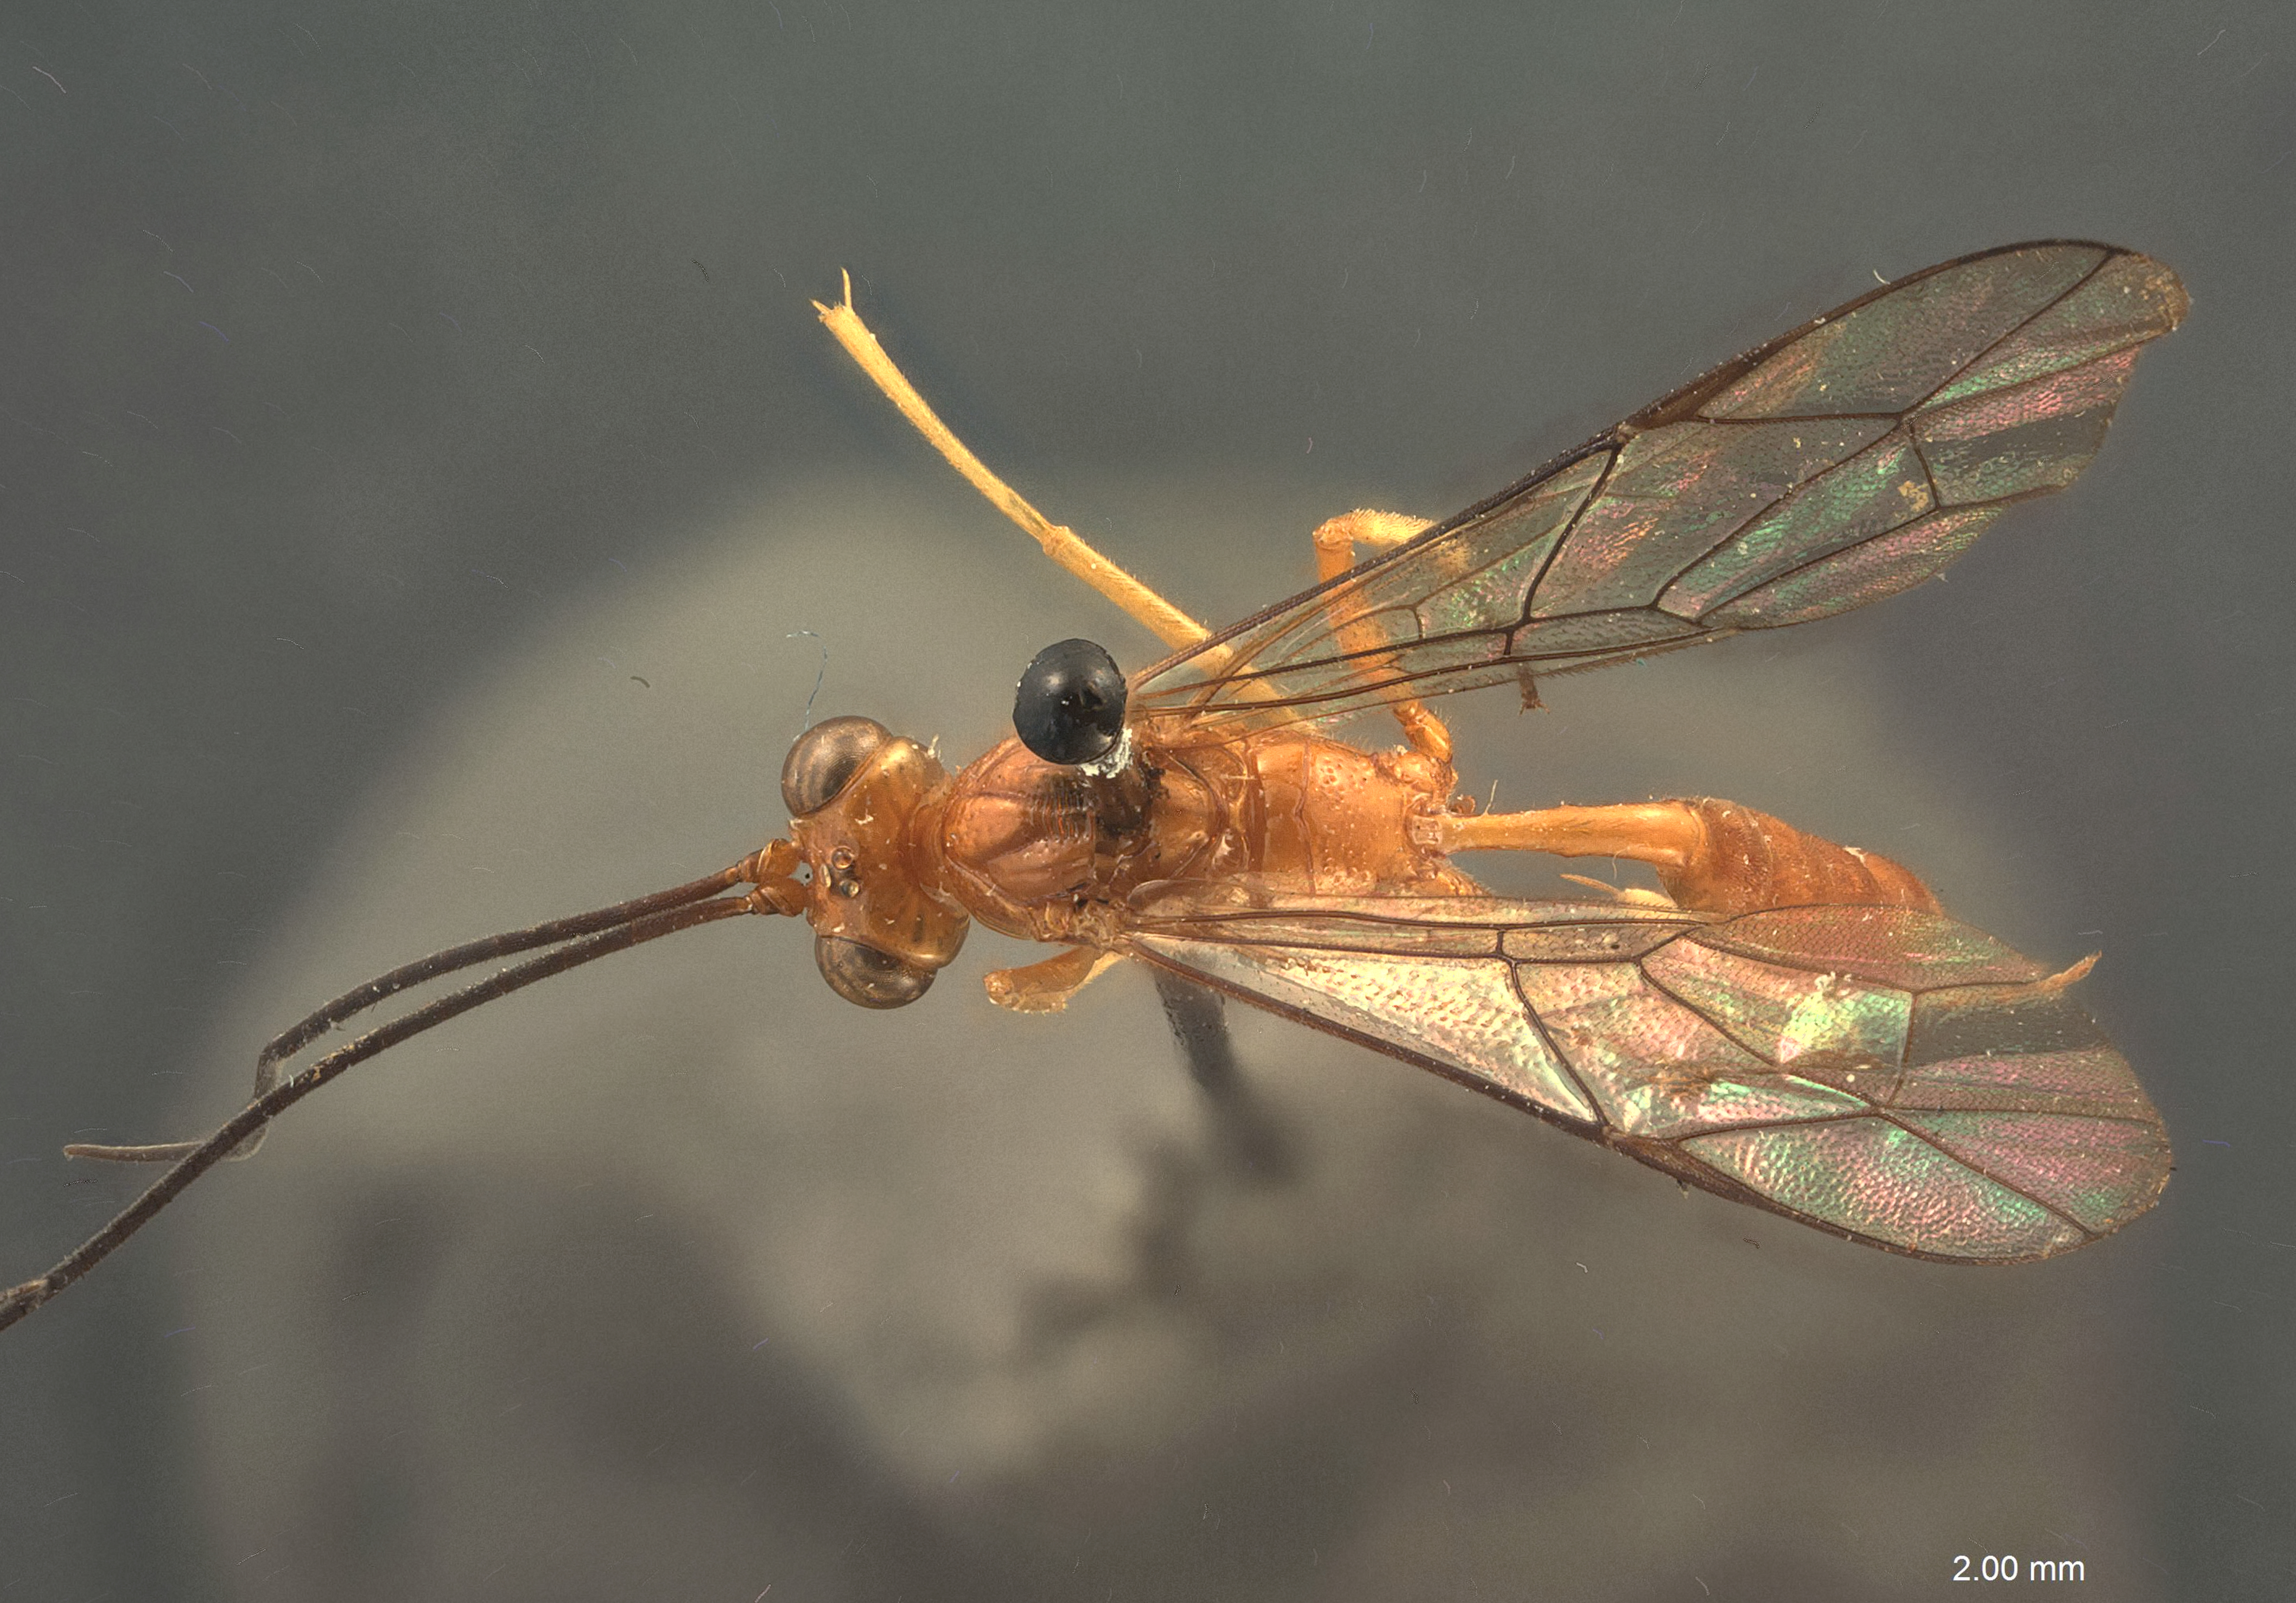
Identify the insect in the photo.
Diapetus mindanao
